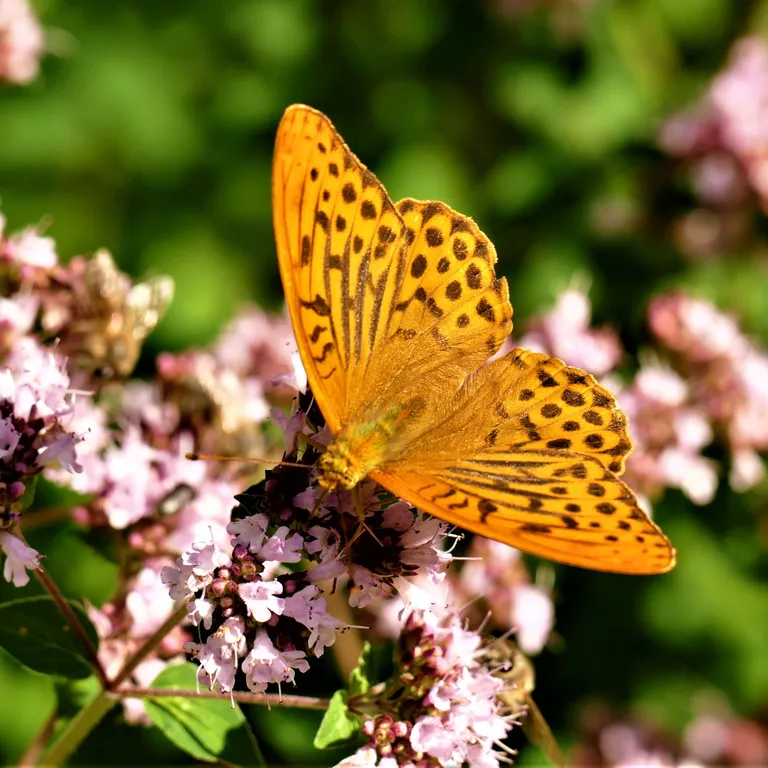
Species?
Argynnis paphia
